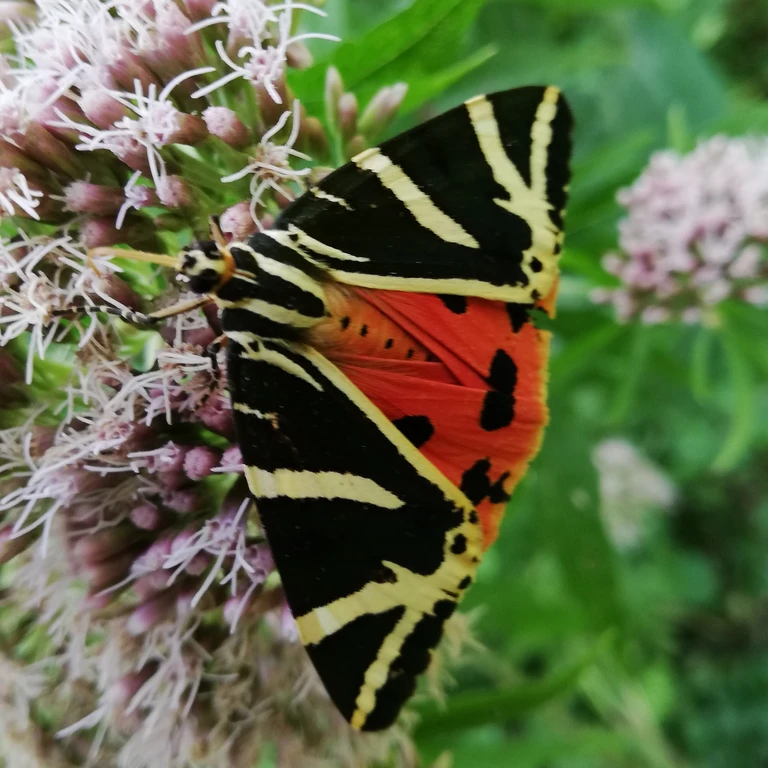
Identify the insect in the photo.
Euplagia quadripunctaria
